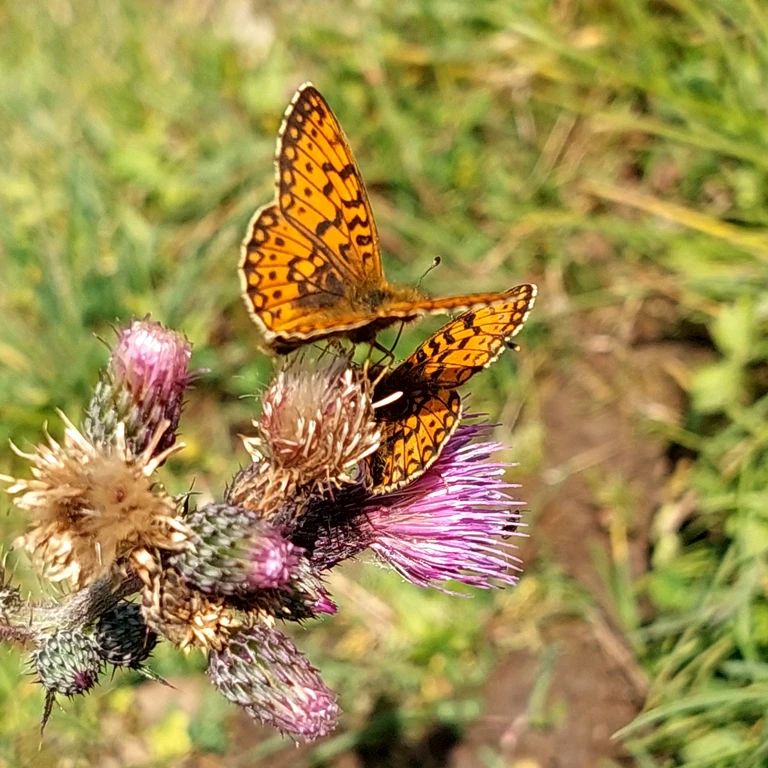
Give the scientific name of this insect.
Boloria selene
